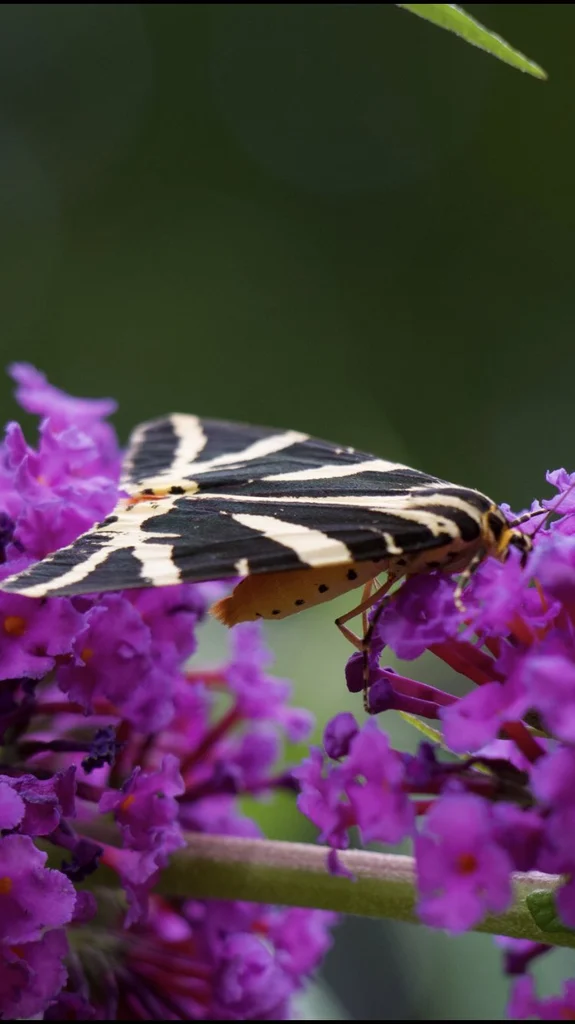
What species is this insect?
Euplagia quadripunctaria
